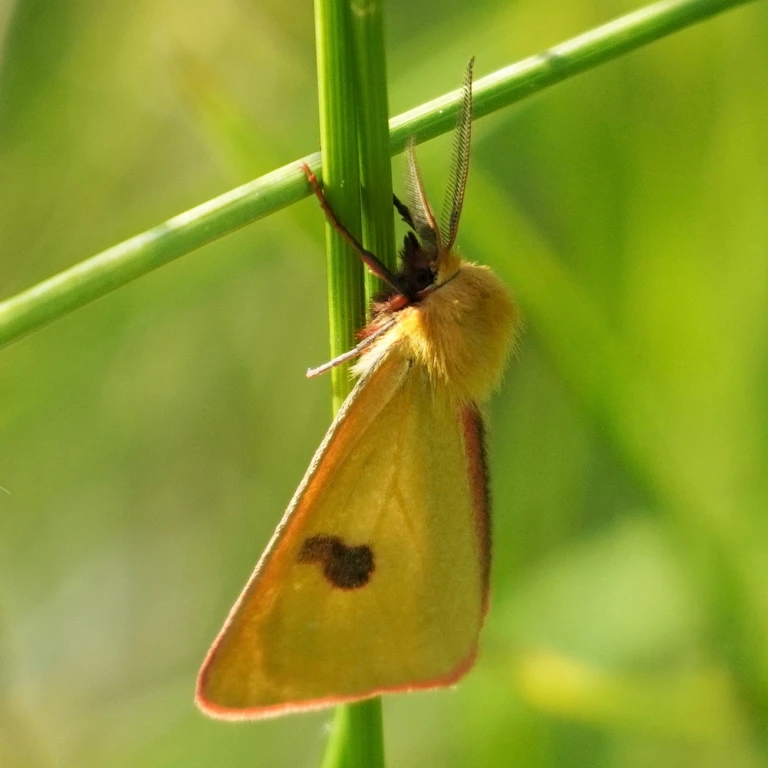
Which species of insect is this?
Diacrisia sannio
